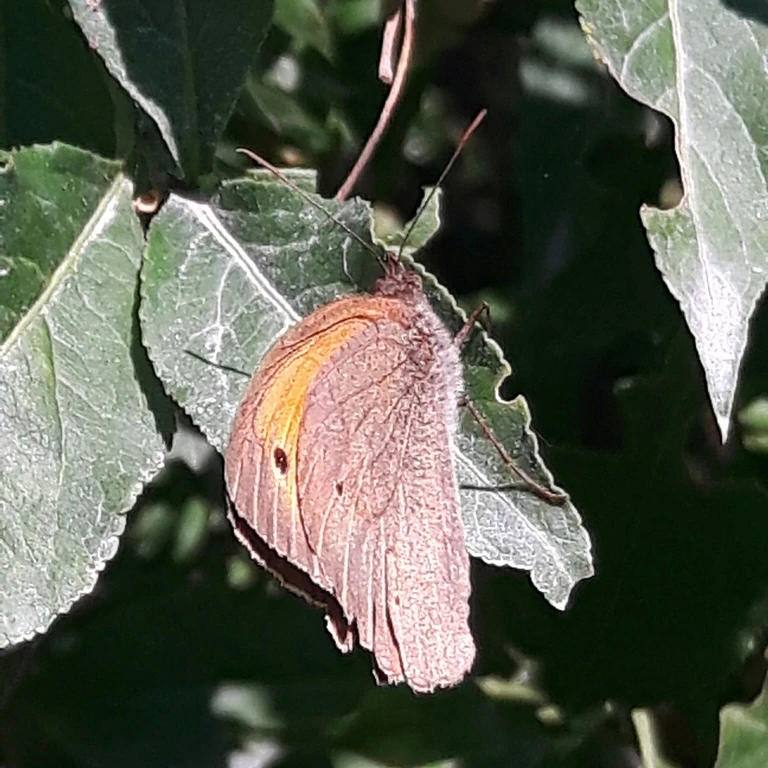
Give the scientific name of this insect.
Maniola jurtina
